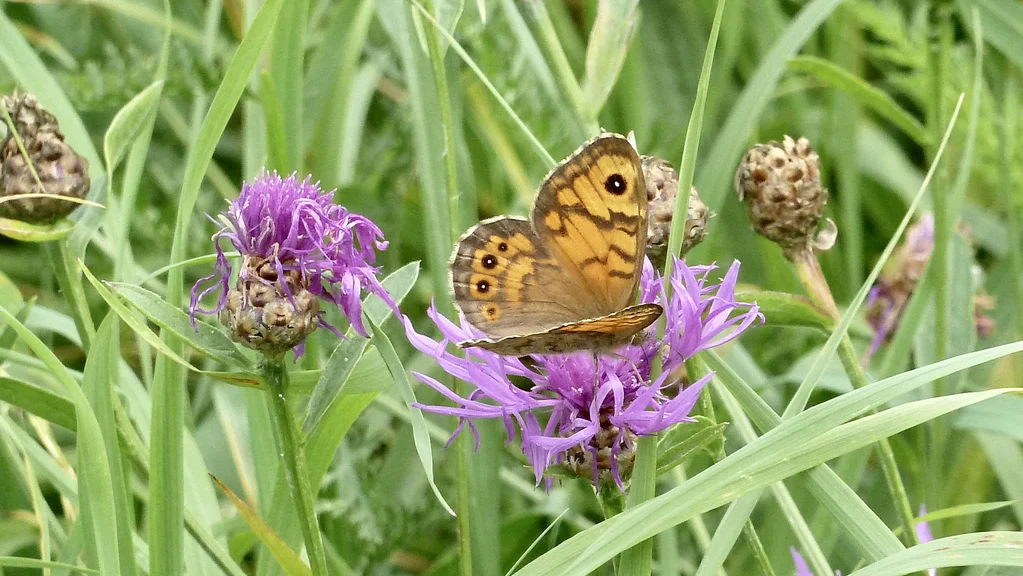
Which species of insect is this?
Lasiommata megera (also Pararge megera)
